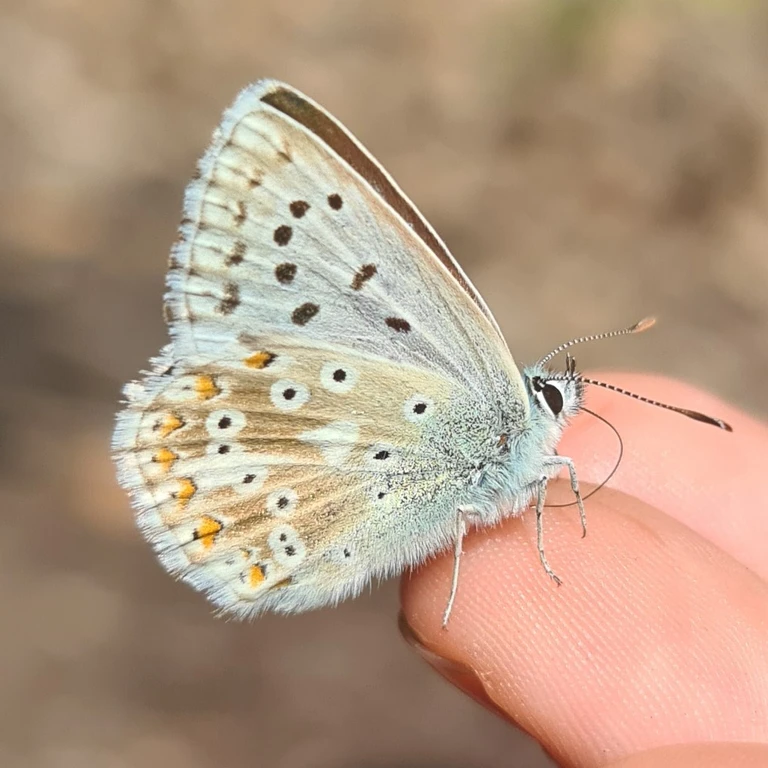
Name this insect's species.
Lysandra coridon
